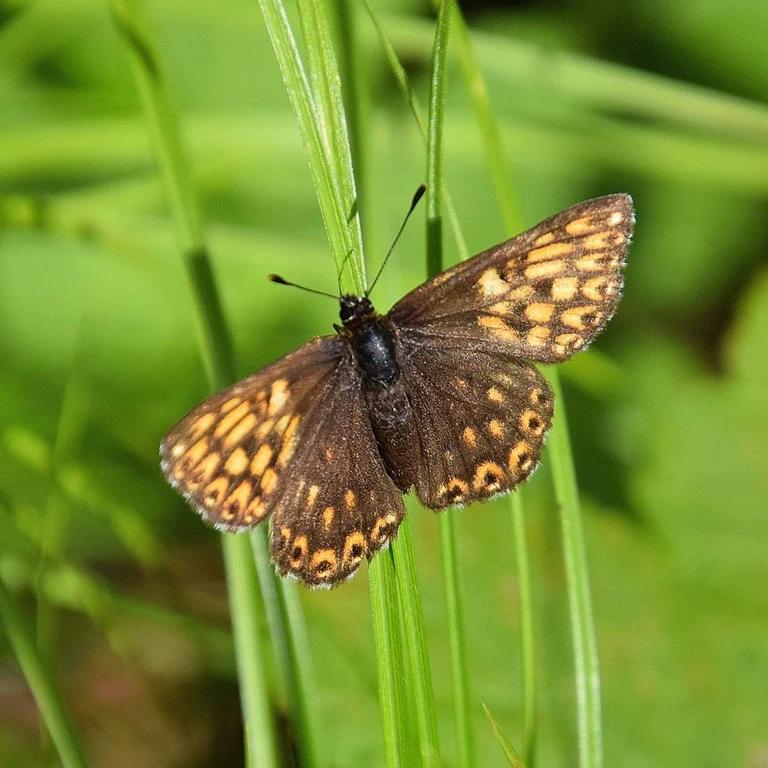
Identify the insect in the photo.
Hamearis lucina
